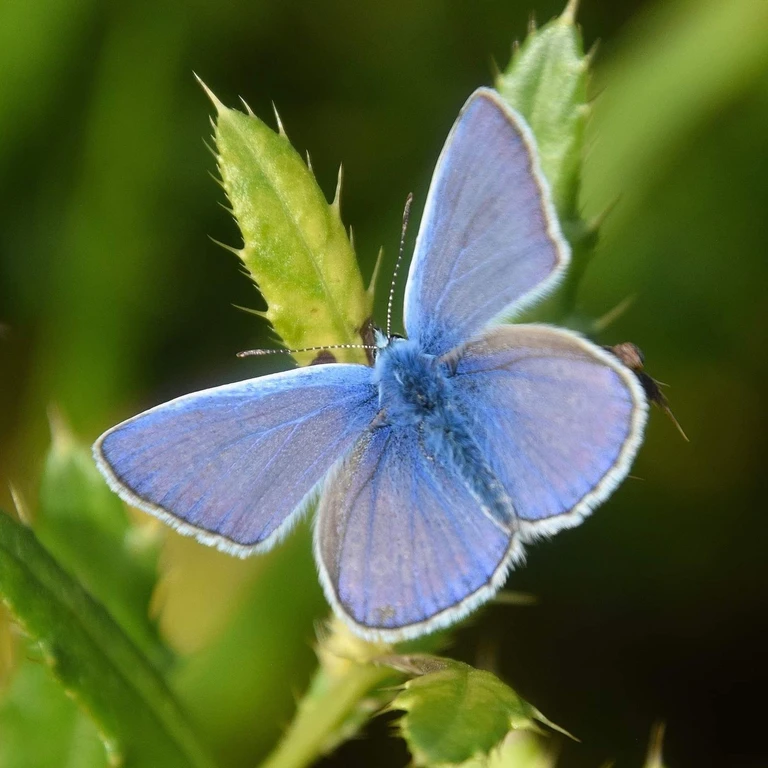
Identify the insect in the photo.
Polyommatus icarus
